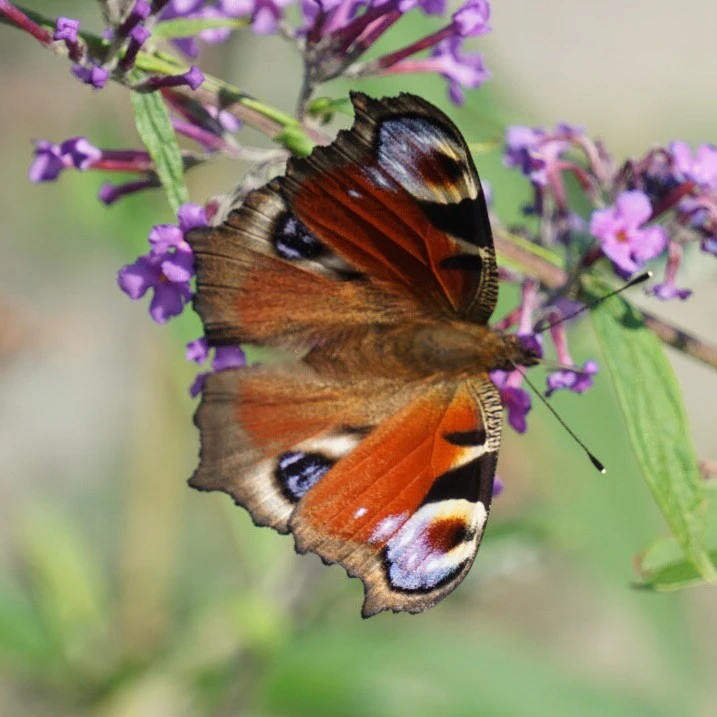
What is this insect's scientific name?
Aglais io
